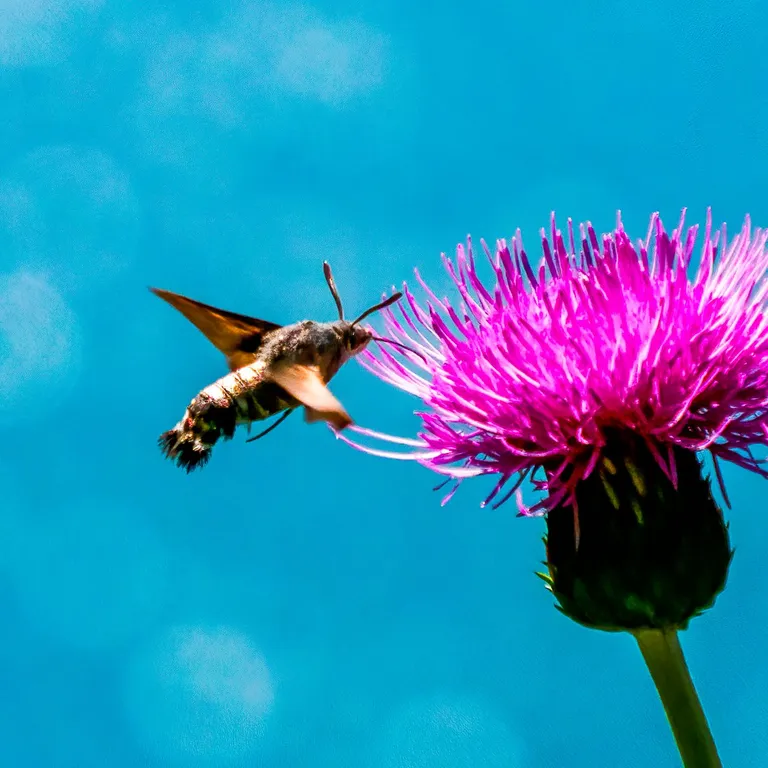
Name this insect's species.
Macroglossum stellatarum
